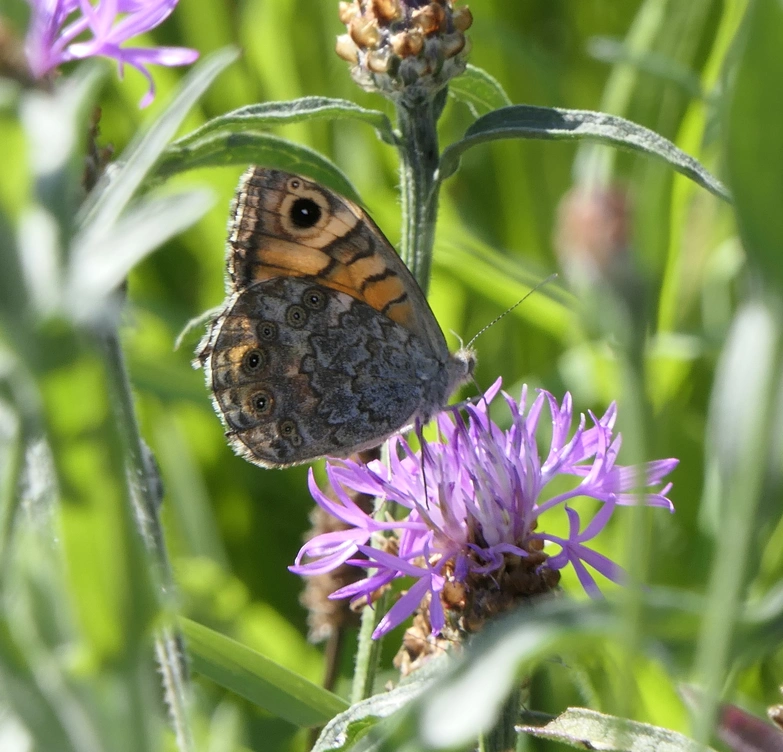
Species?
Lasiommata megera (also Pararge megera)
